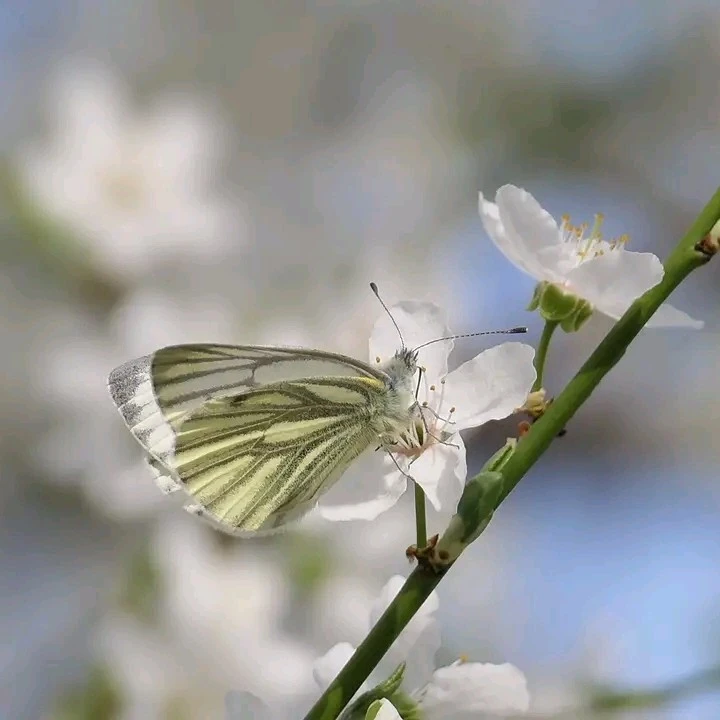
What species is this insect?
Pieris napi
